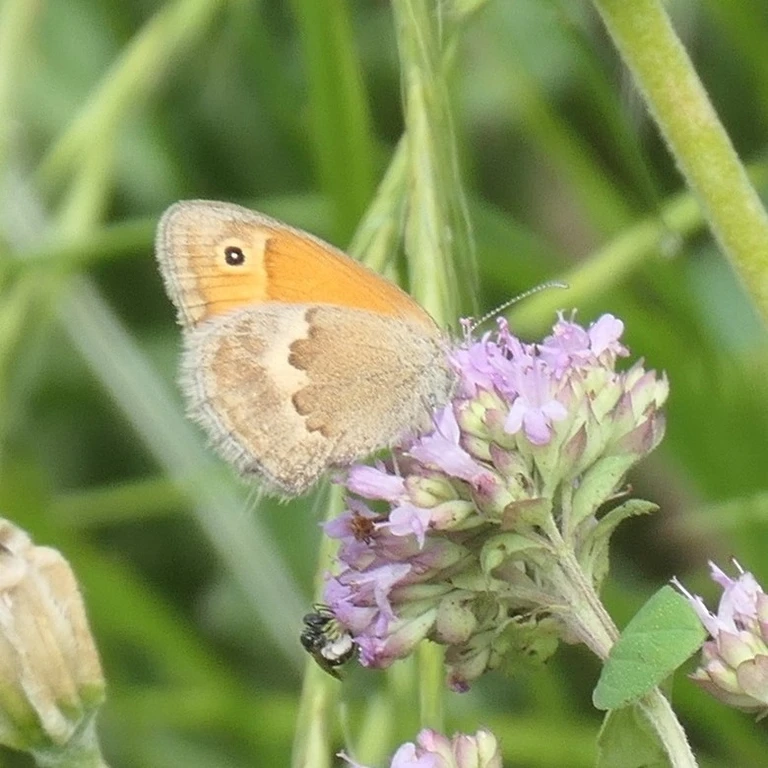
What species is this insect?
Coenonympha pamphilus
